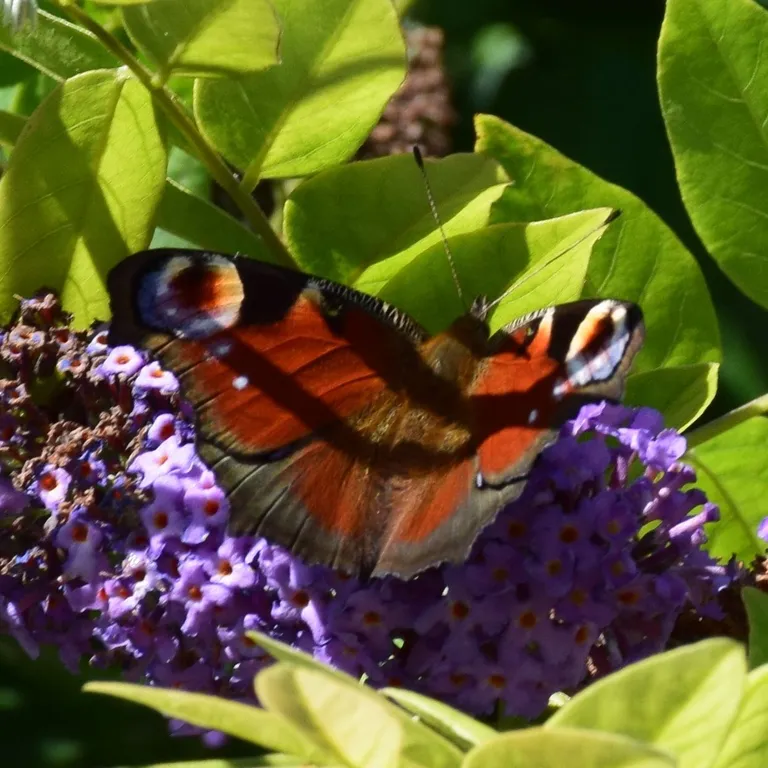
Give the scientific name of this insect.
Aglais io
